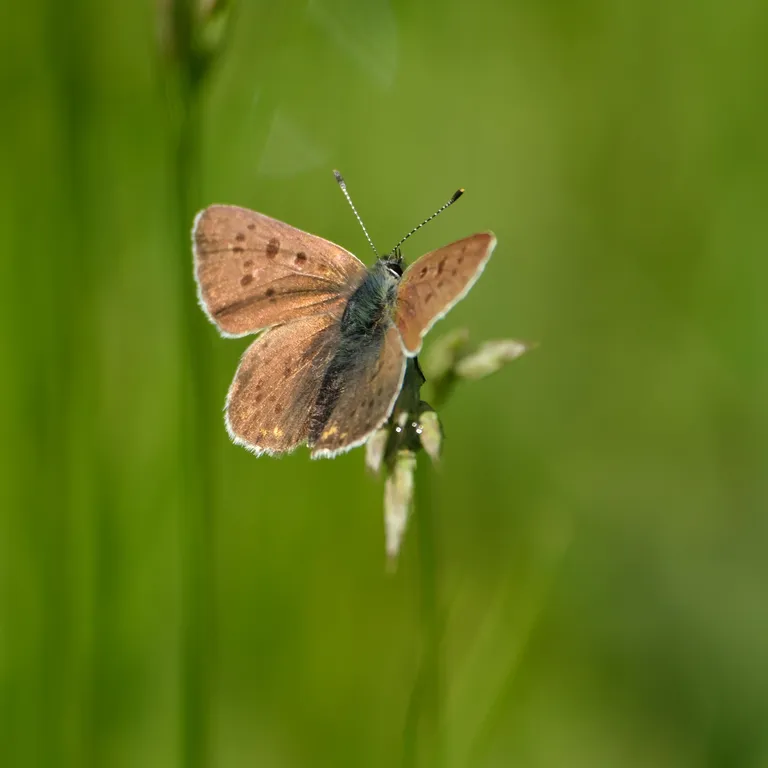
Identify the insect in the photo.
Lycaena tityrus (also Loweia tityrus)
